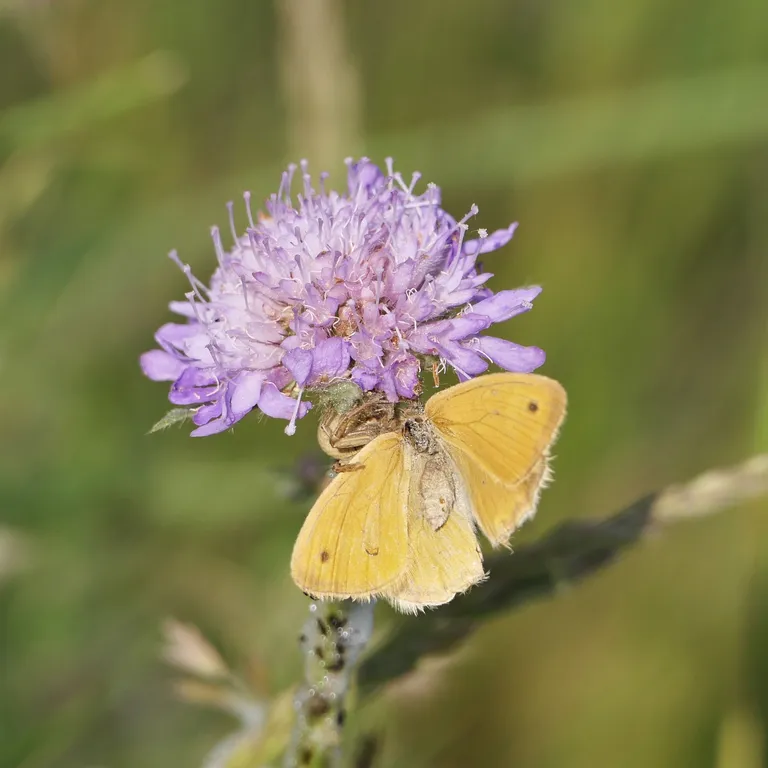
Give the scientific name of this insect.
Coenonympha pamphilus
